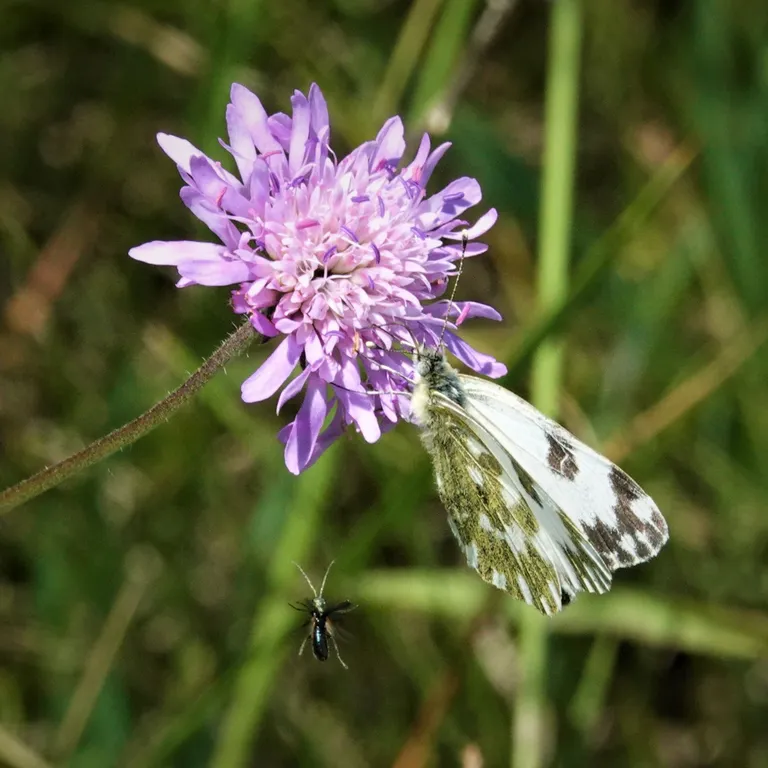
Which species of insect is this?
Pontia edusa
